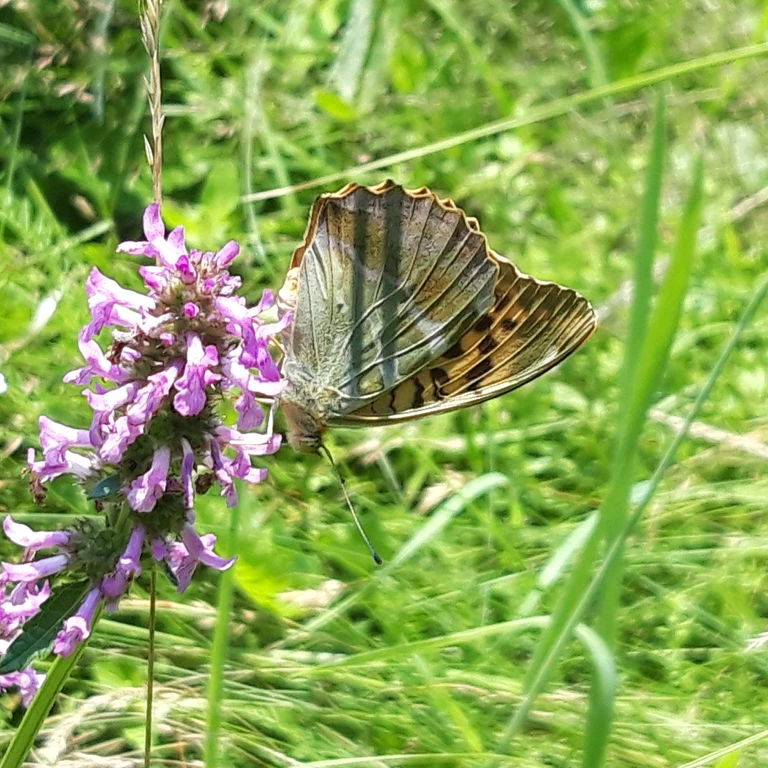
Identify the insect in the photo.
Argynnis paphia
